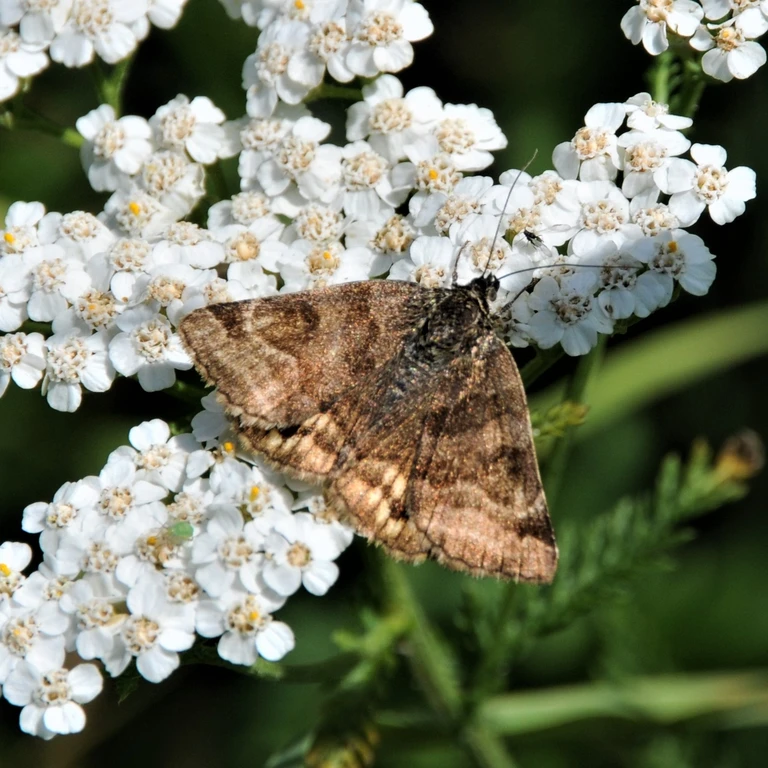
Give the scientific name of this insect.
Euclidia glyphica
